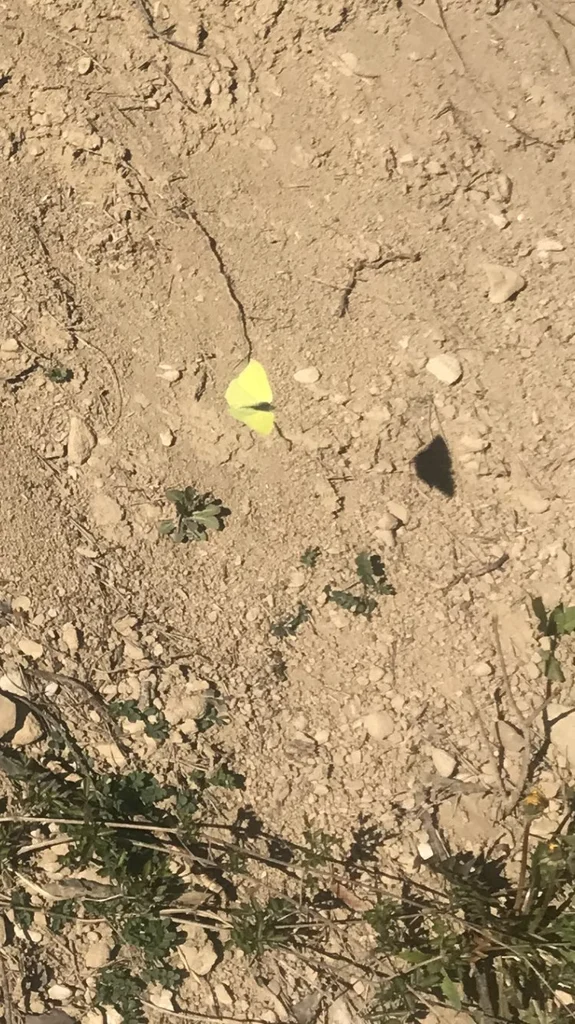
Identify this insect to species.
Gonepteryx rhamni
